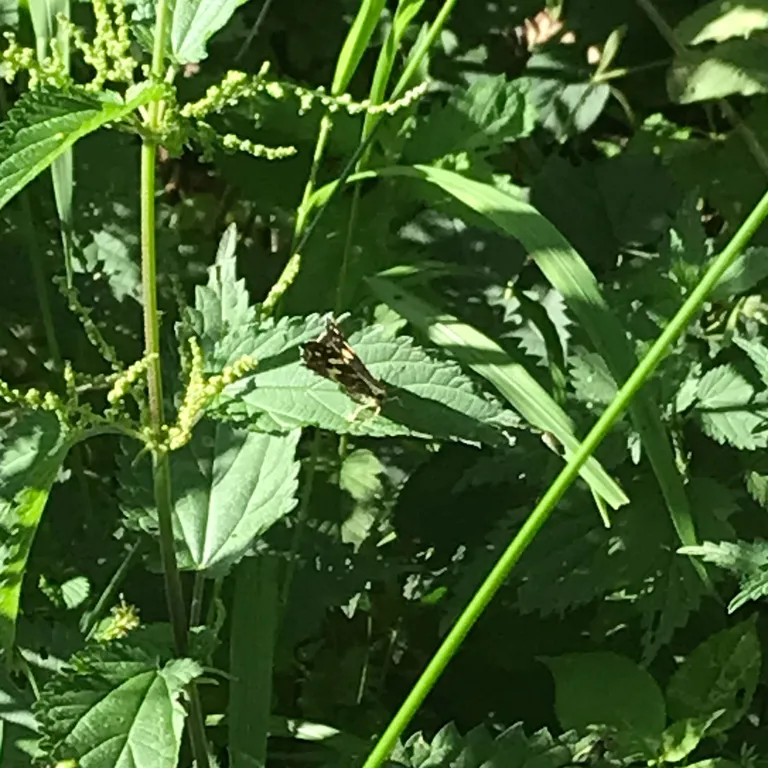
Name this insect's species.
Araschnia levana
